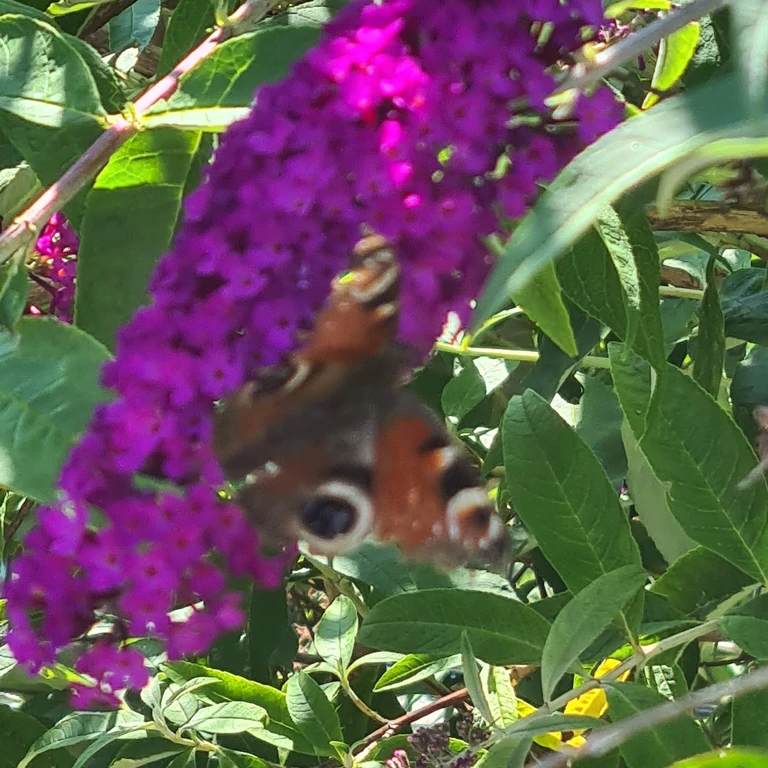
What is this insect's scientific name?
Aglais io
